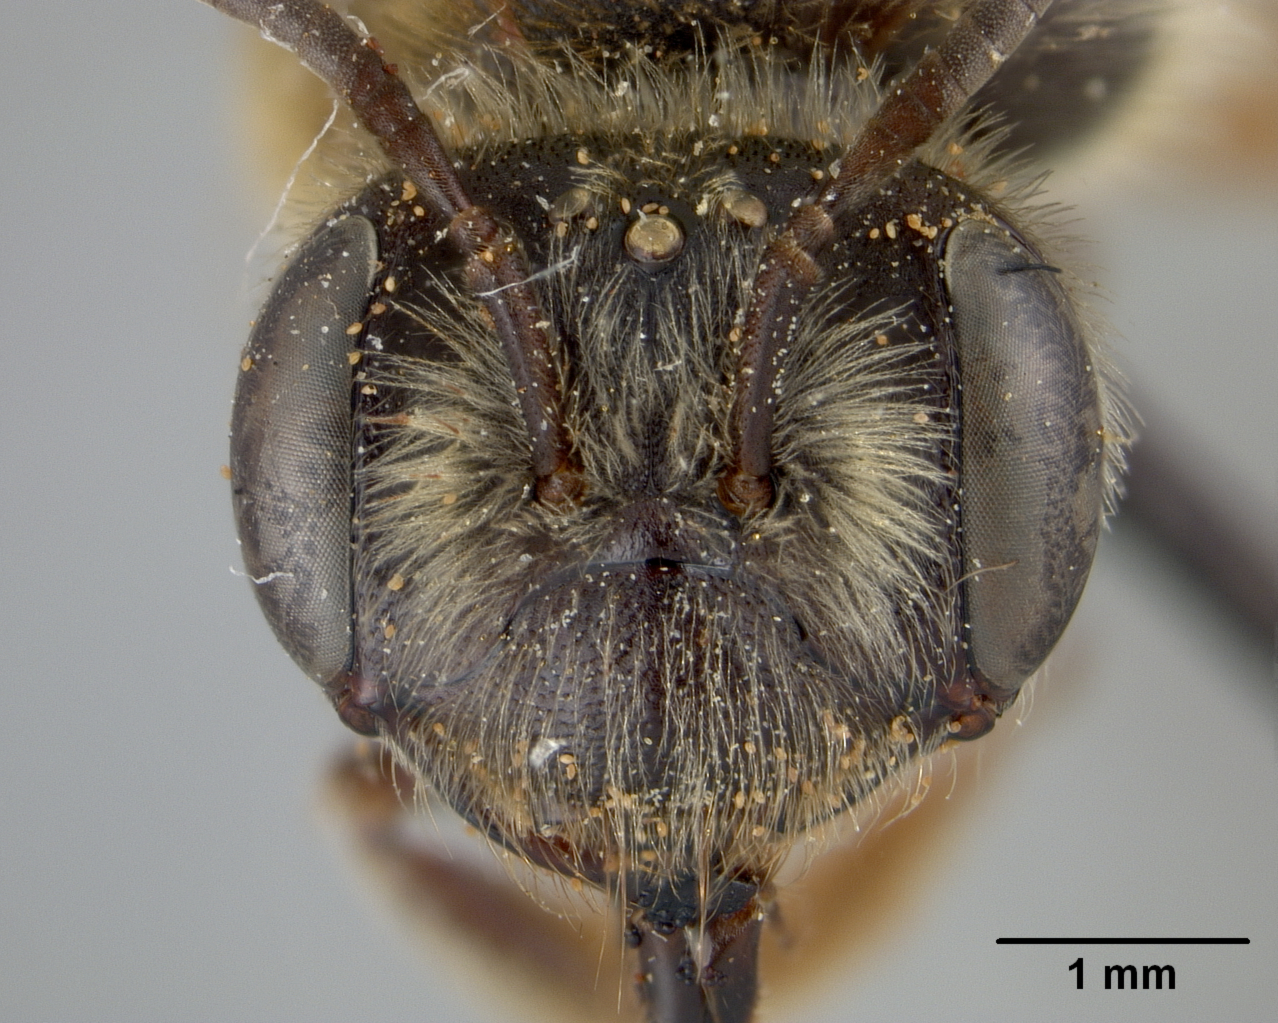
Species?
Andrena macra
